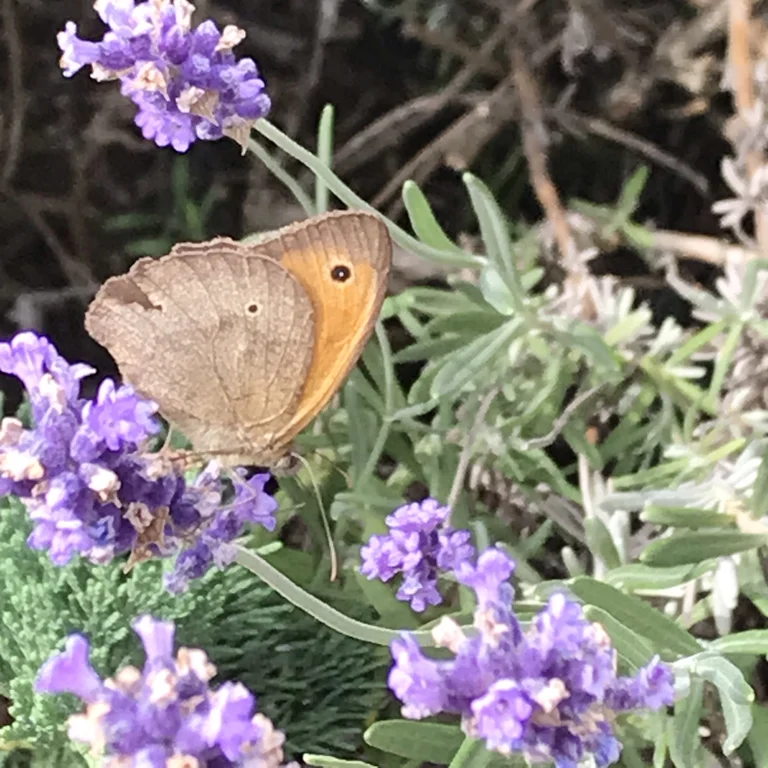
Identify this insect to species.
Maniola jurtina
